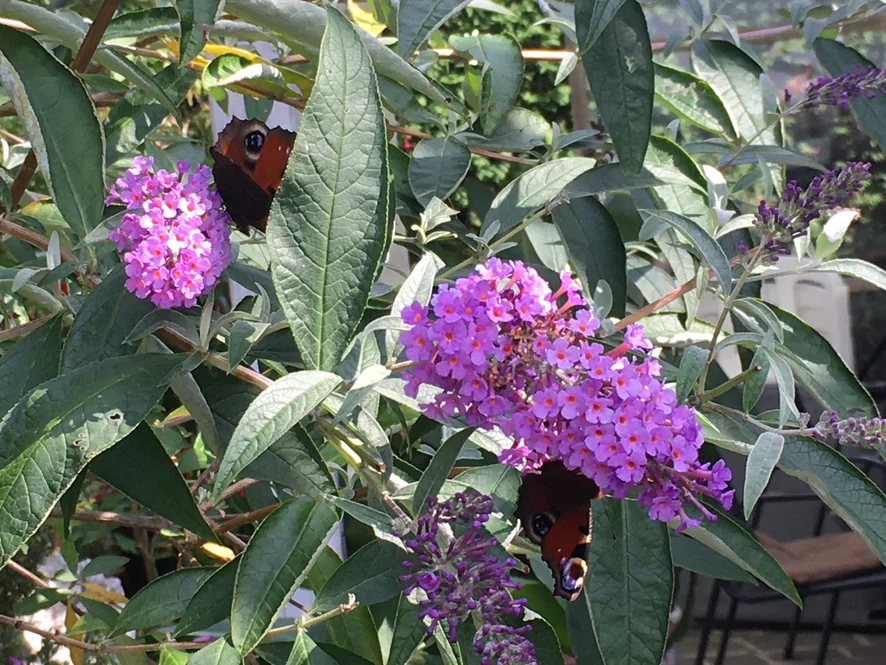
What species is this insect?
Aglais io
